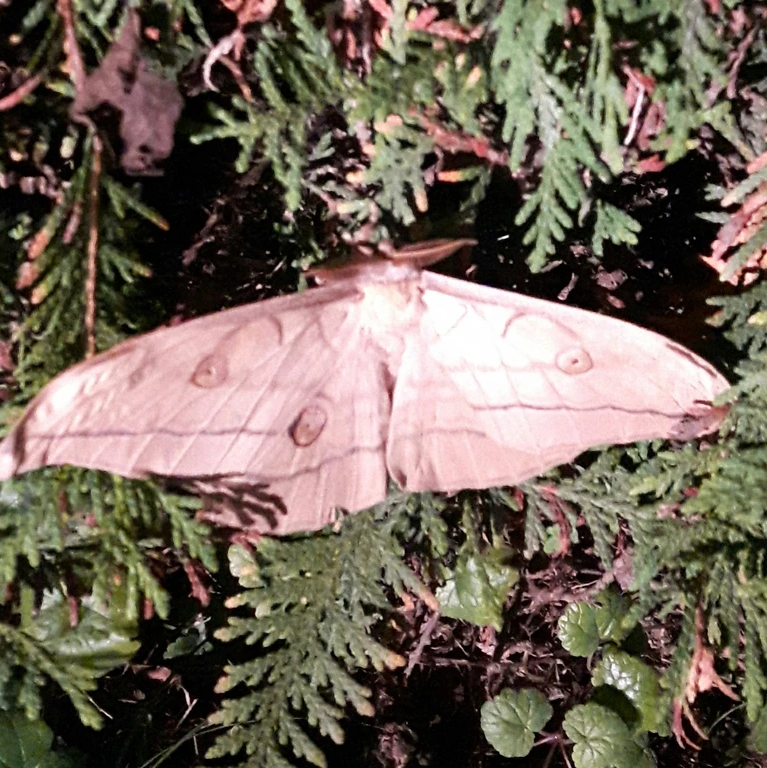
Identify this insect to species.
Antheraea yamamai
